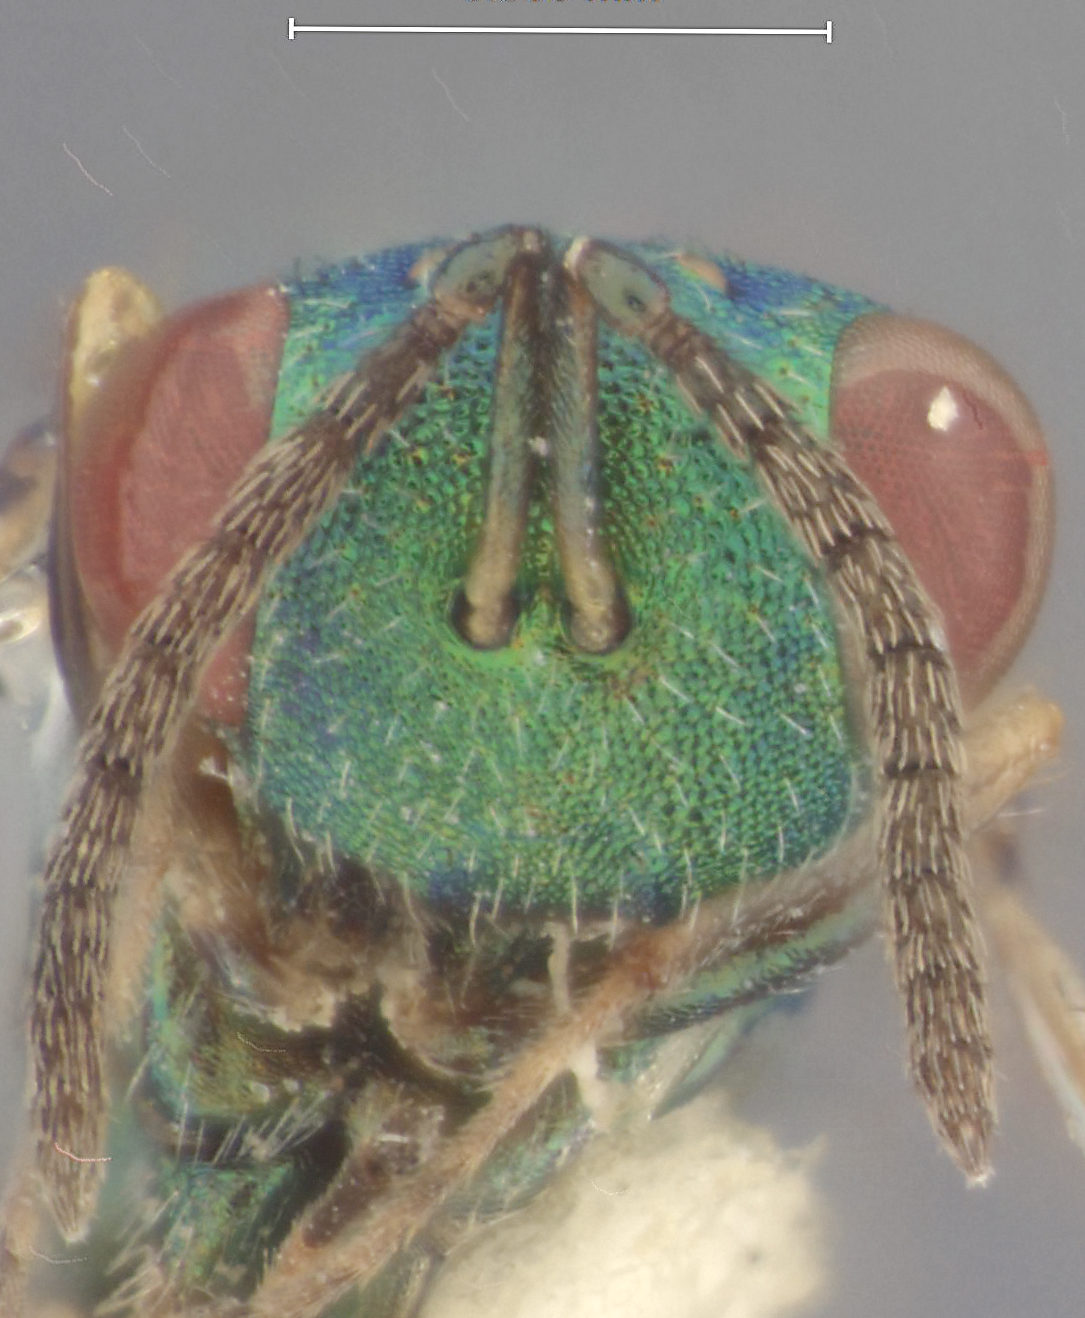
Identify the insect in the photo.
Boharticus apilosus
